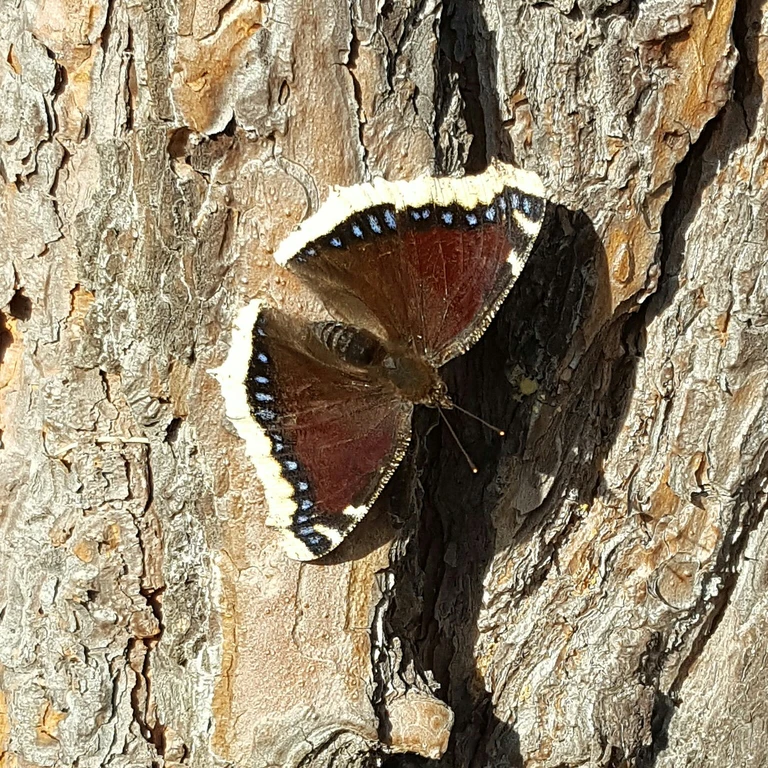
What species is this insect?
Nymphalis antiopa
